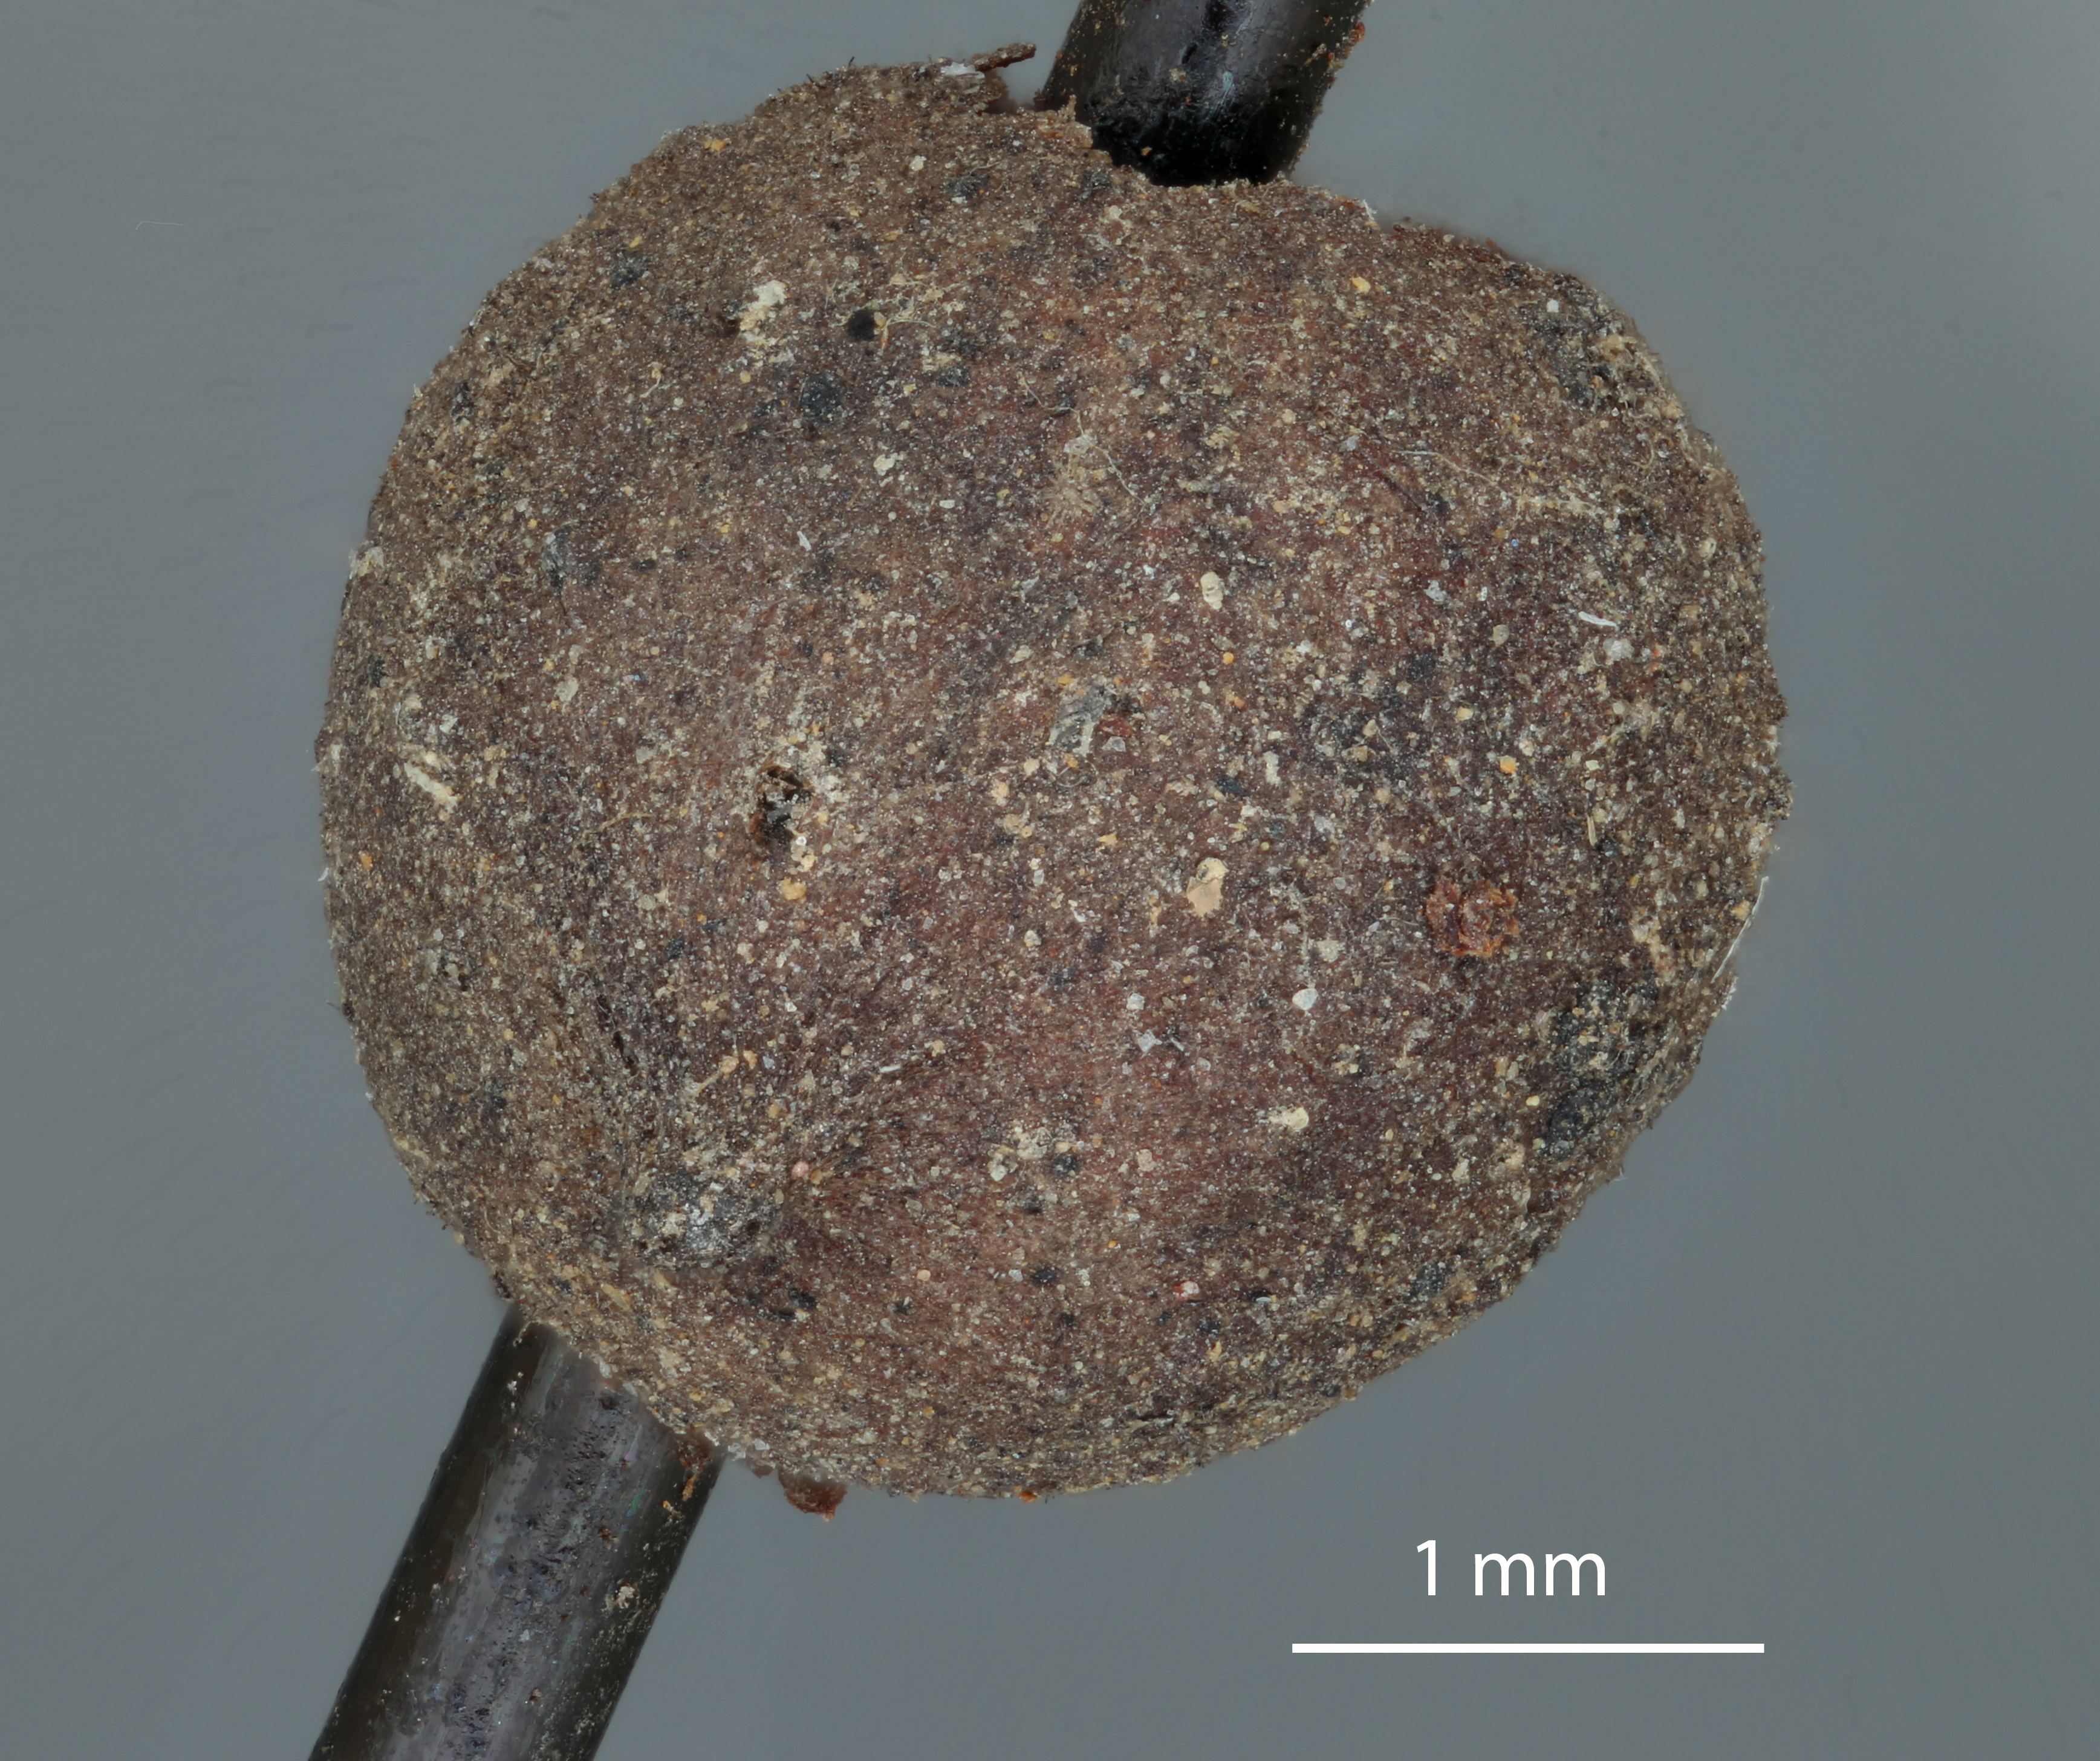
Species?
Callirhytis juvenca
